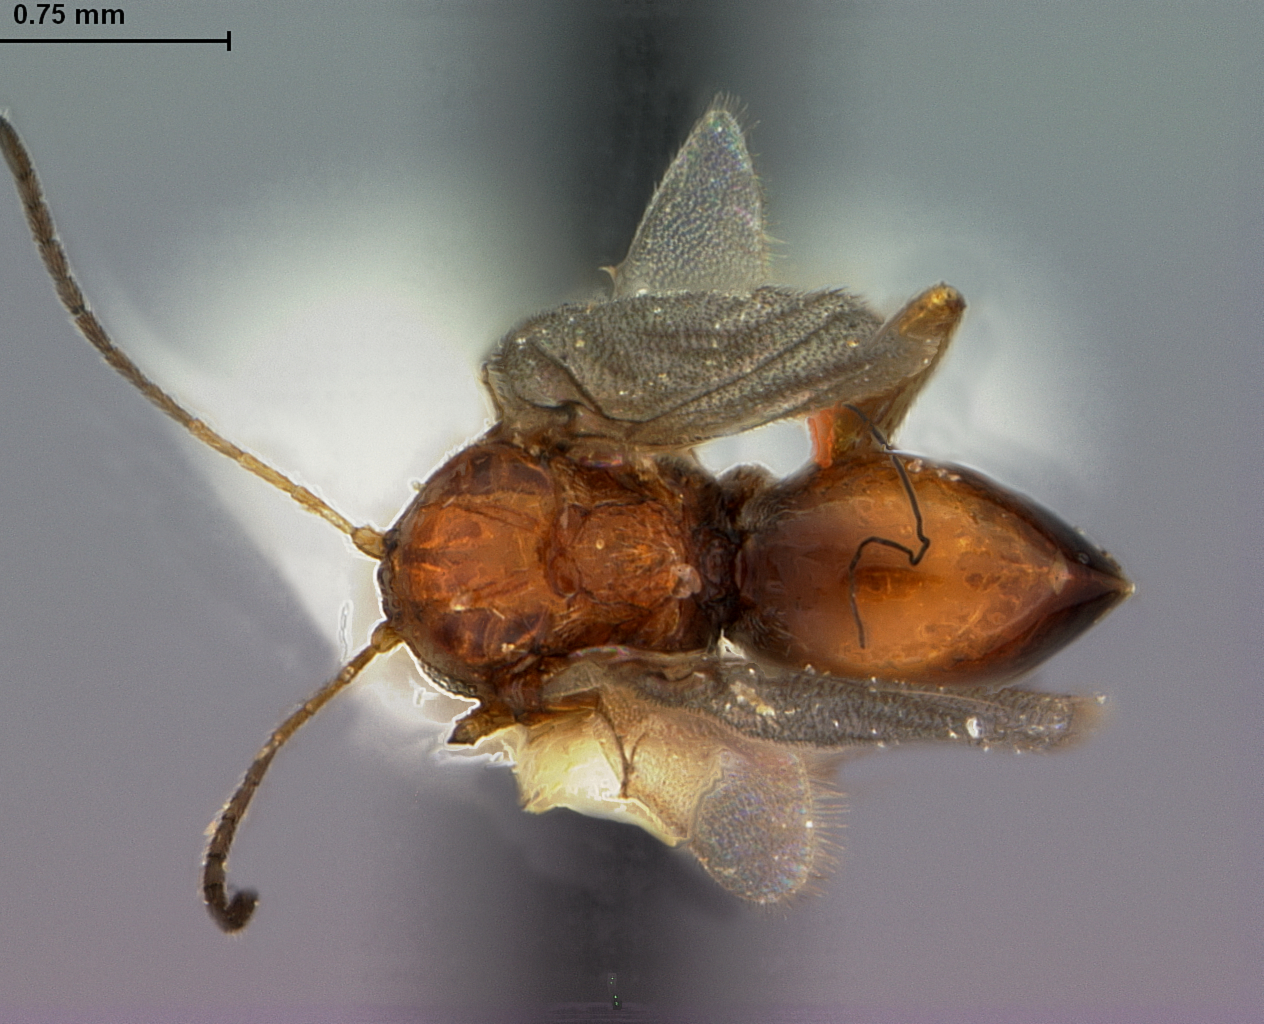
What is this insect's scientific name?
Andricus stellulus
